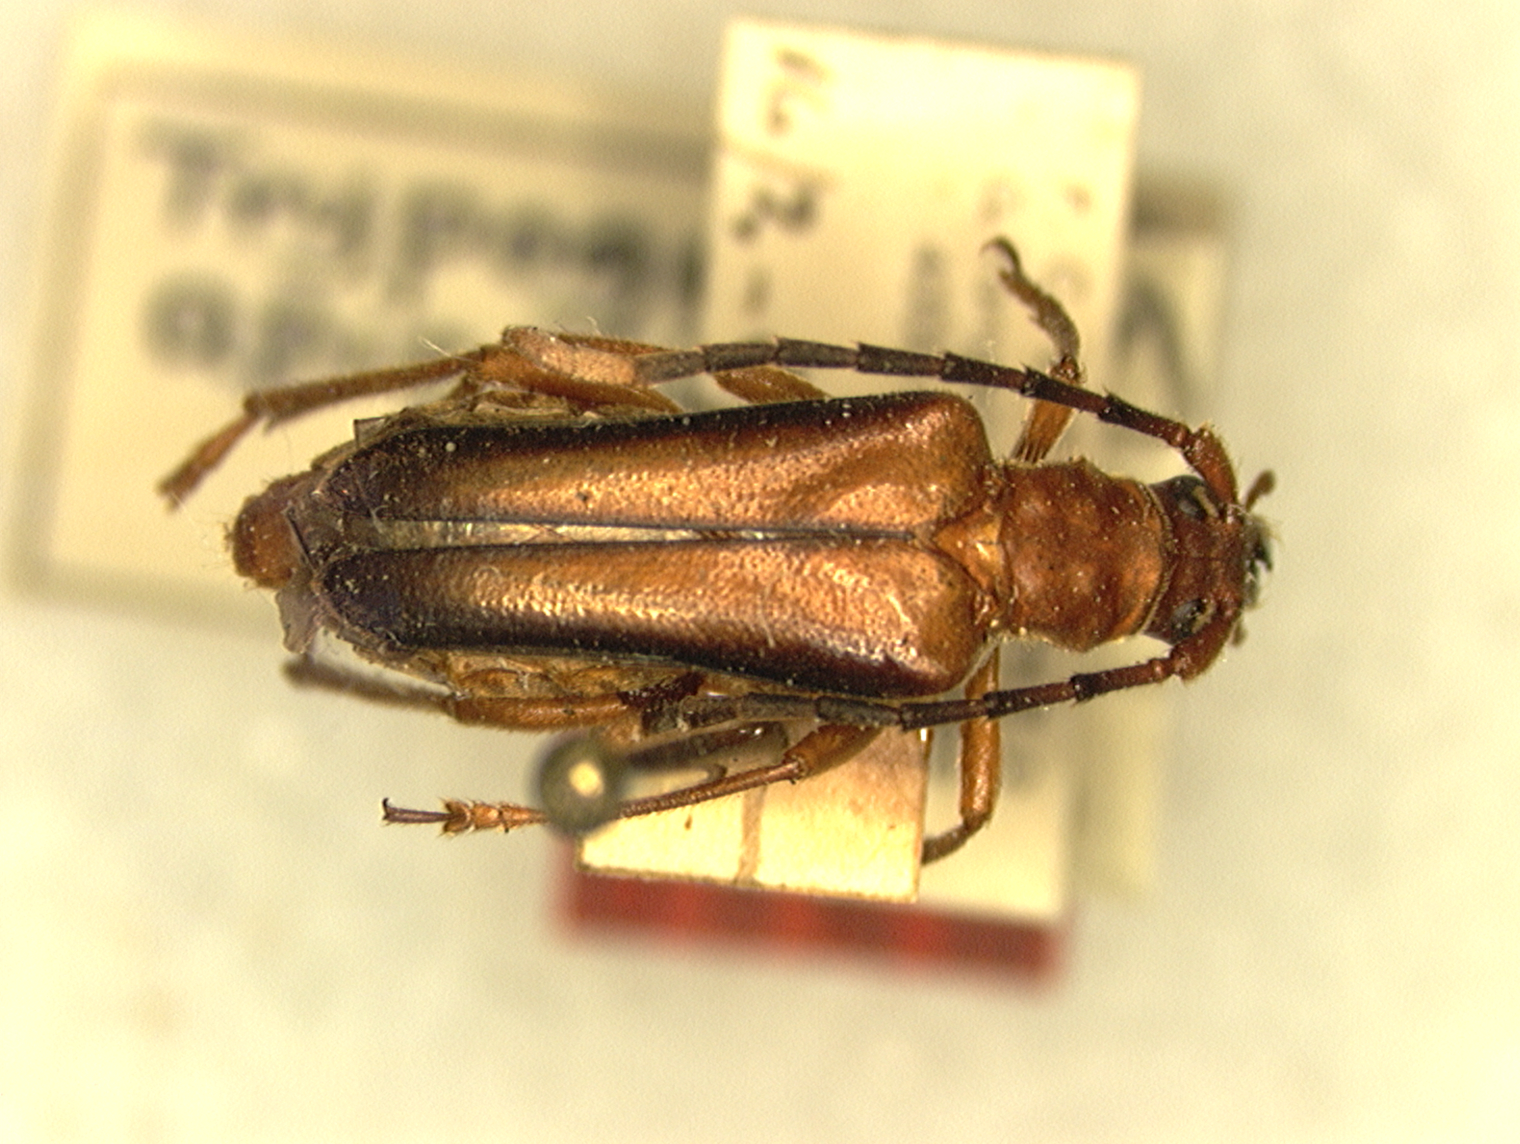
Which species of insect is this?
Trypogeus apicalis
